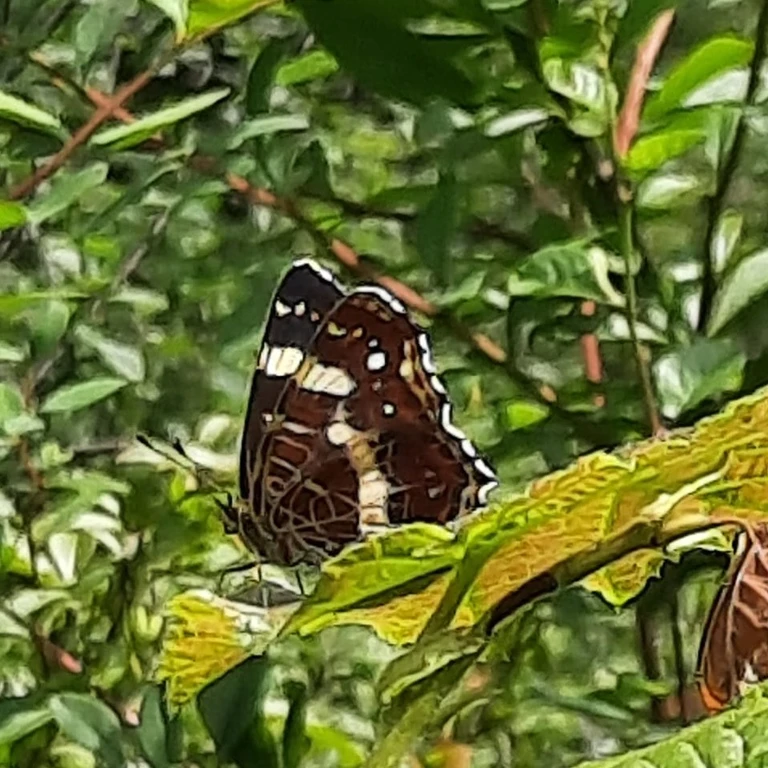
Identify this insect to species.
Araschnia levana
